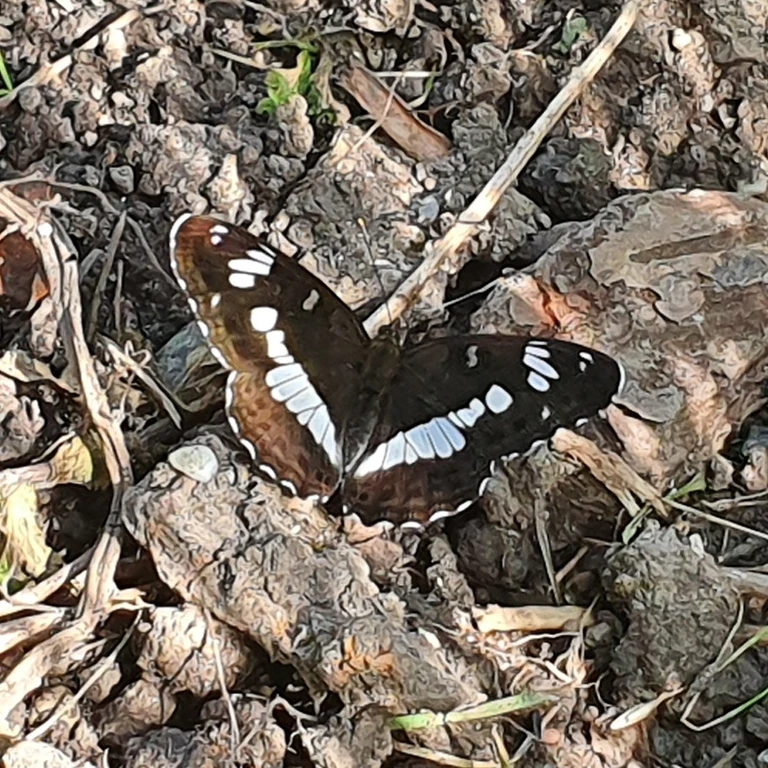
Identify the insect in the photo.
Limenitis camilla (also Ladoga camilla)
